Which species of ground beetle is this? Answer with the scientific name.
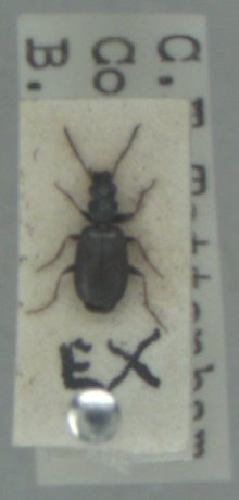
Syntomus obscuroguttatus
